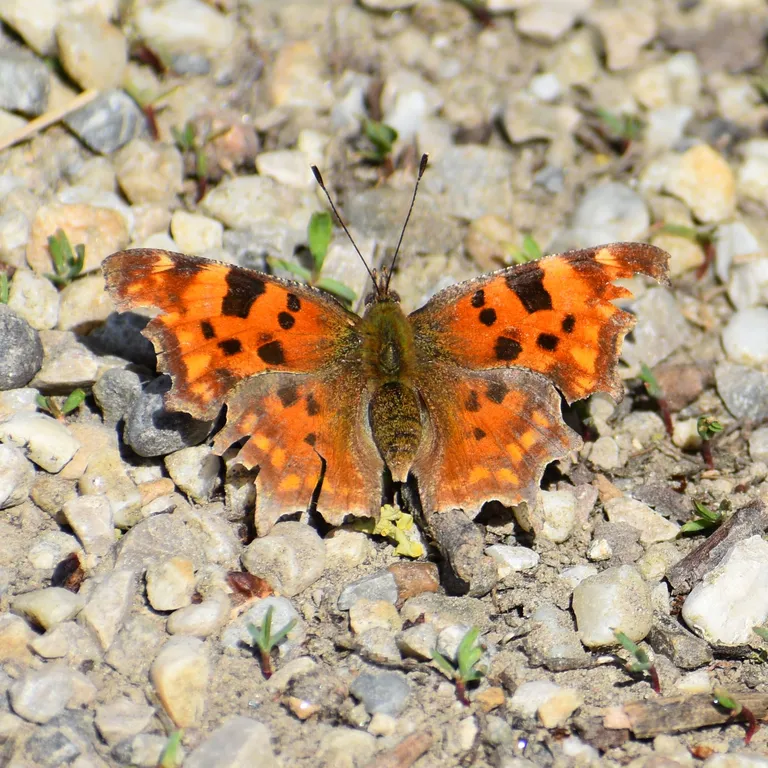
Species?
Polygonia c-album
